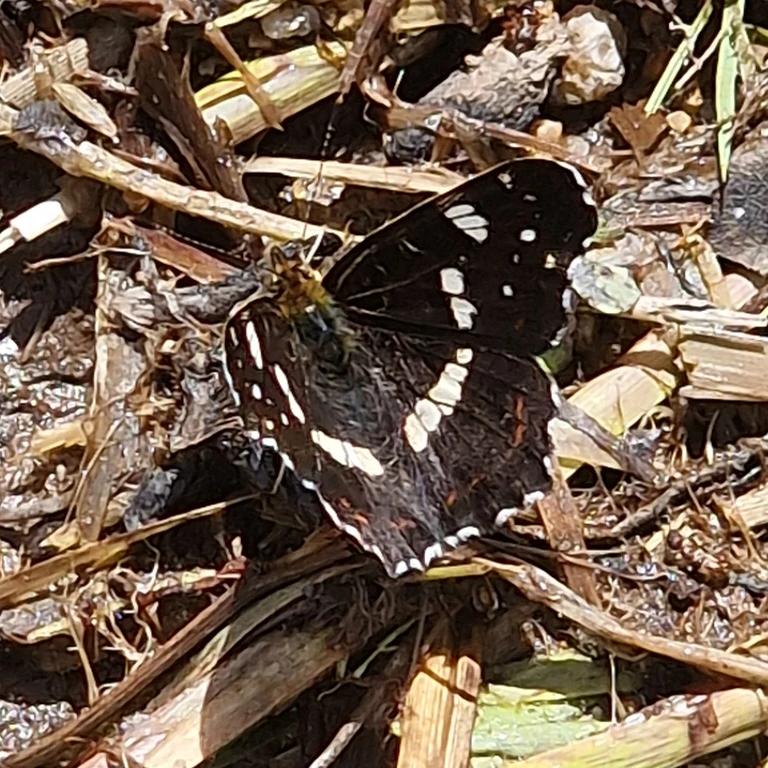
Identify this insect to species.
Araschnia levana
